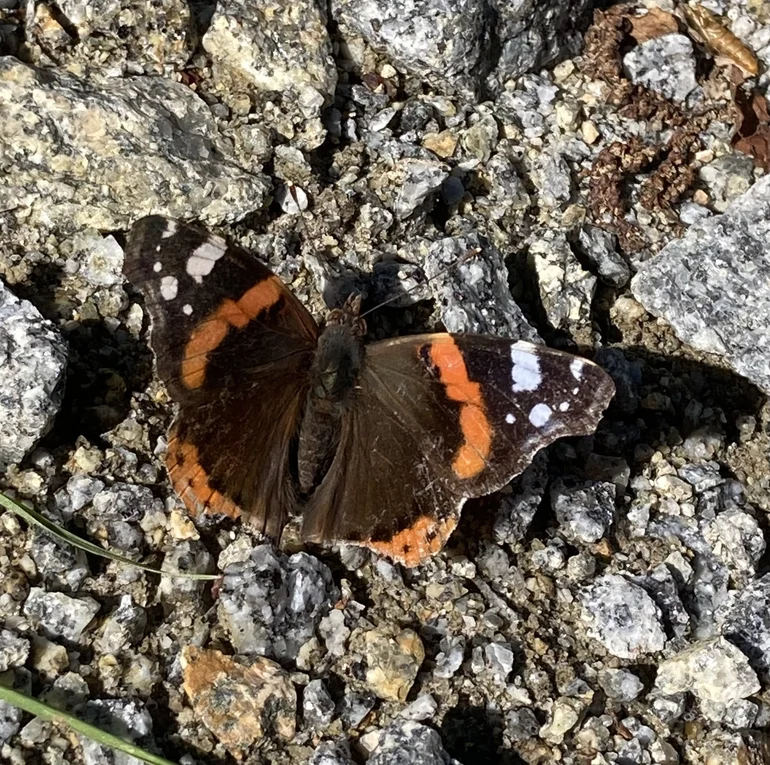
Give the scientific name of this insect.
Vanessa atalanta
